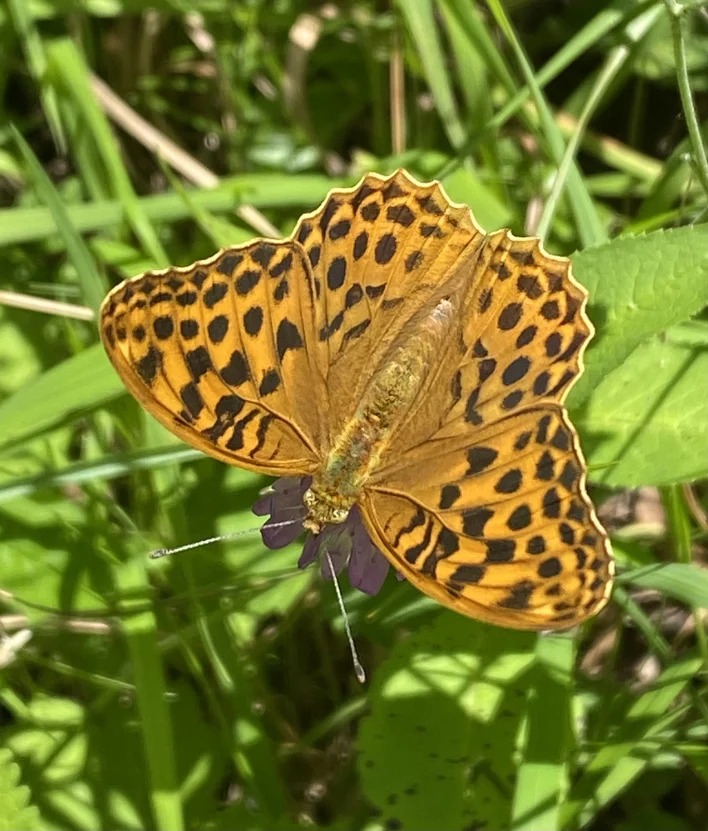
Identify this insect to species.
Argynnis paphia
